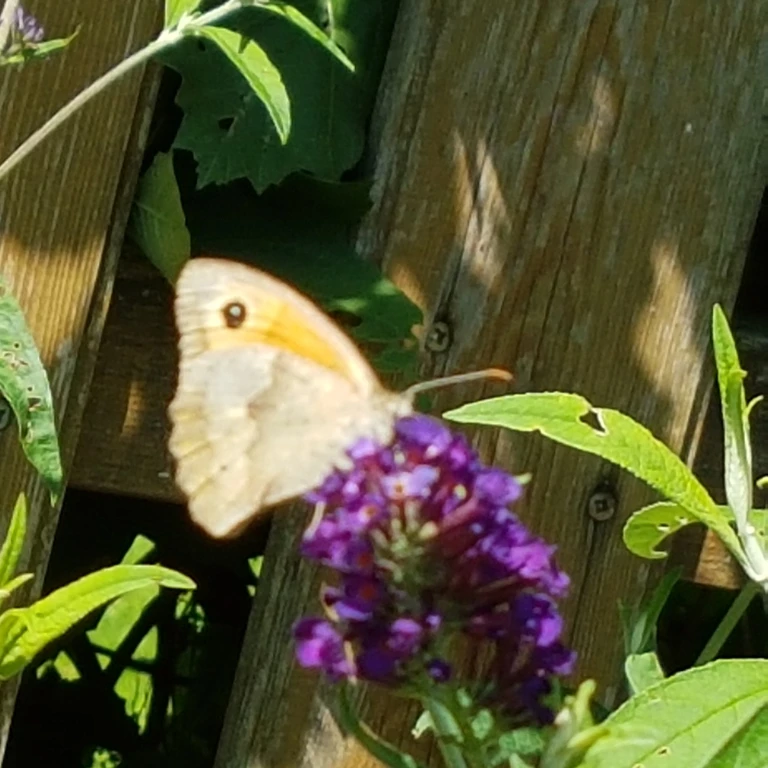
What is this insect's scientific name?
Maniola jurtina
